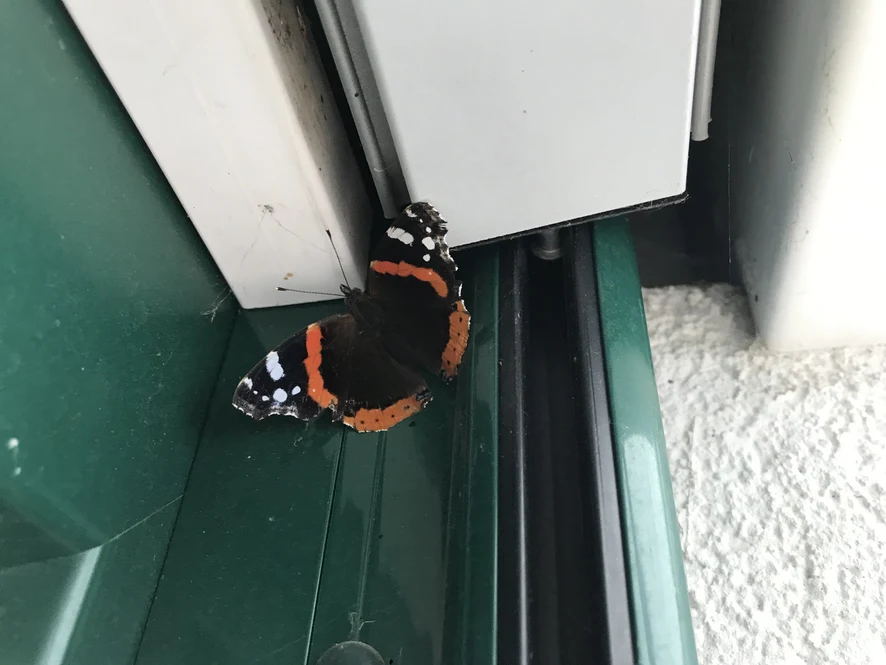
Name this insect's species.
Vanessa atalanta
